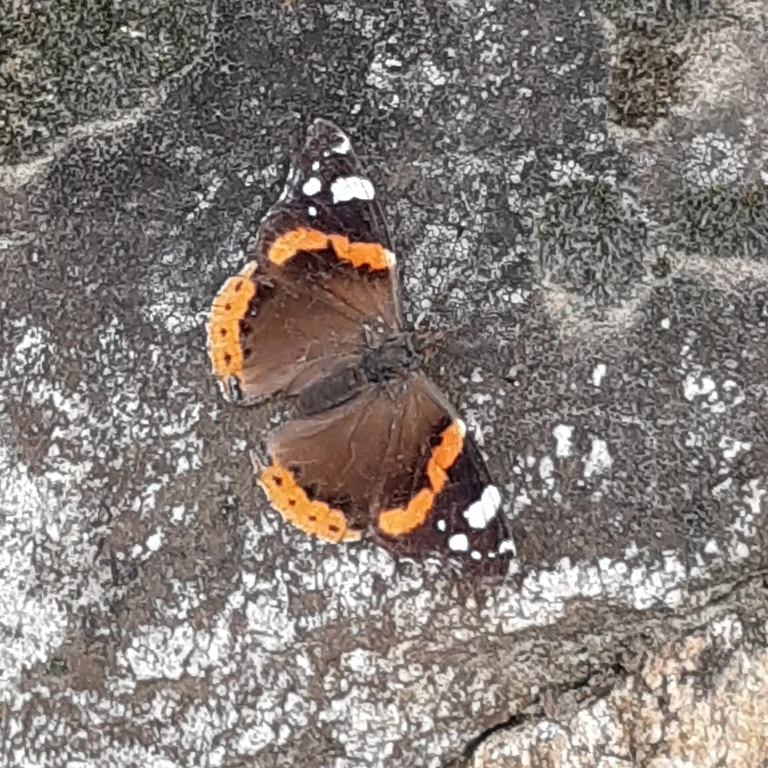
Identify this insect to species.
Vanessa atalanta
